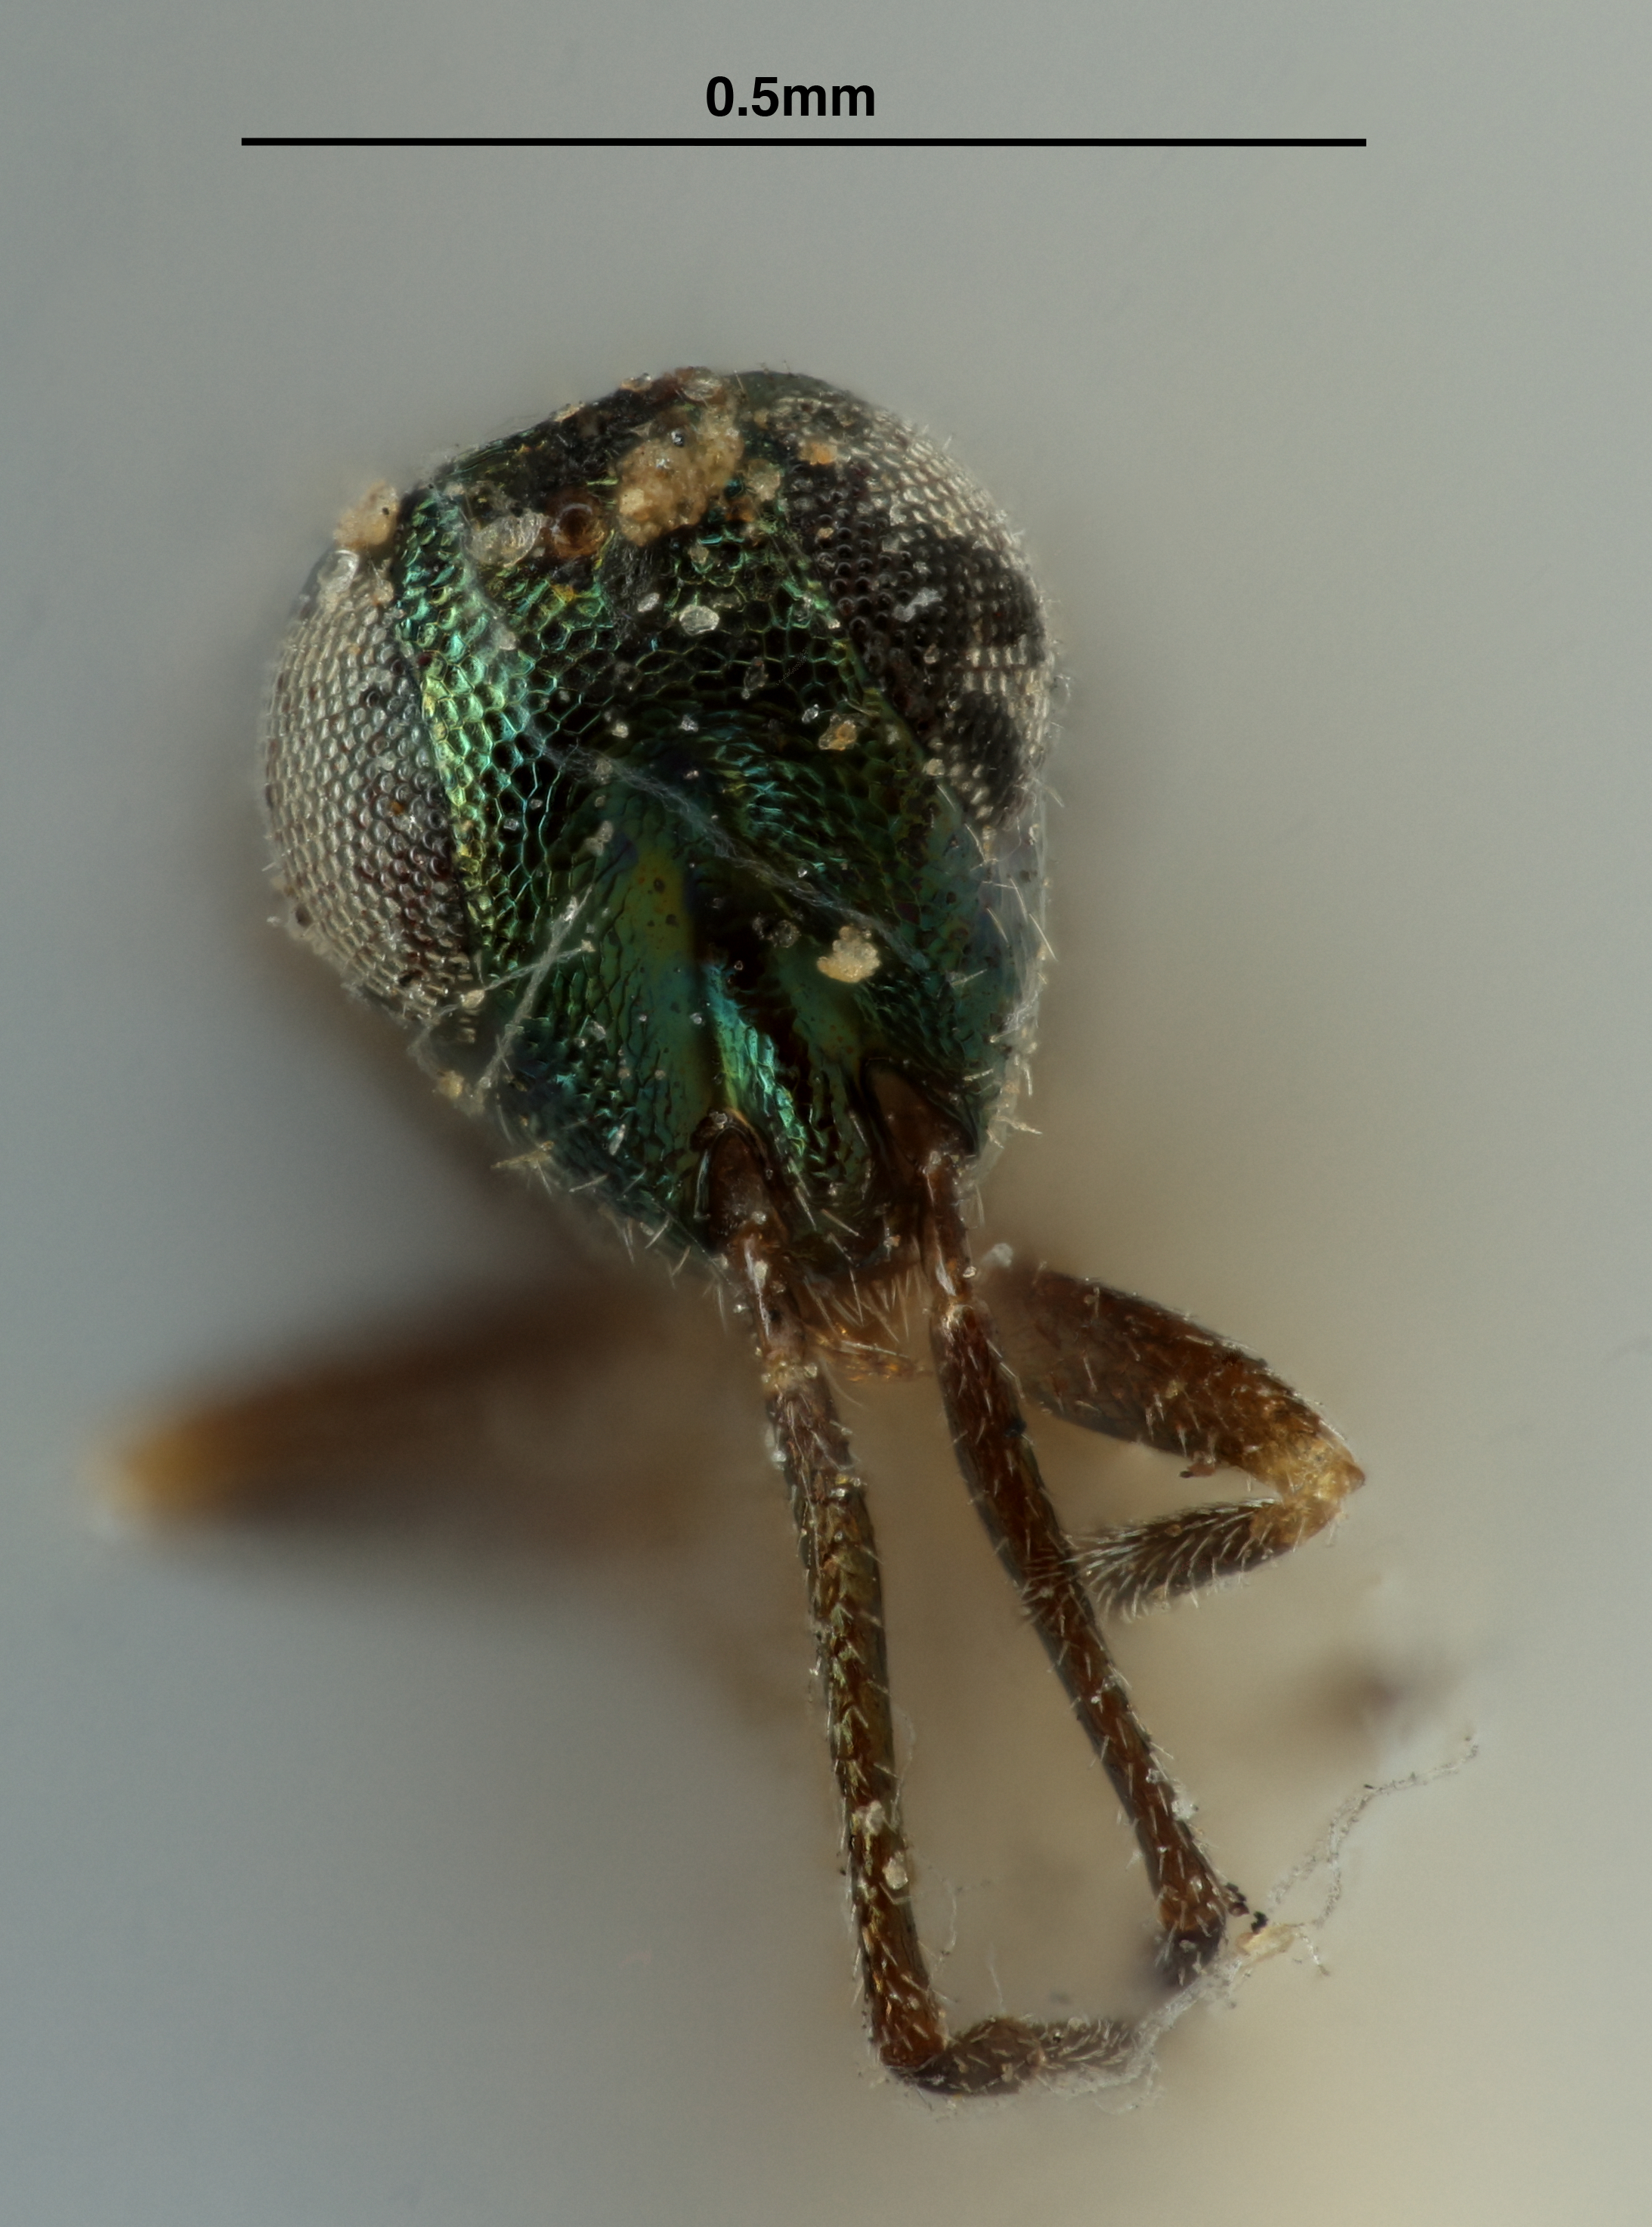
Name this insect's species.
Liothorax melanocera
